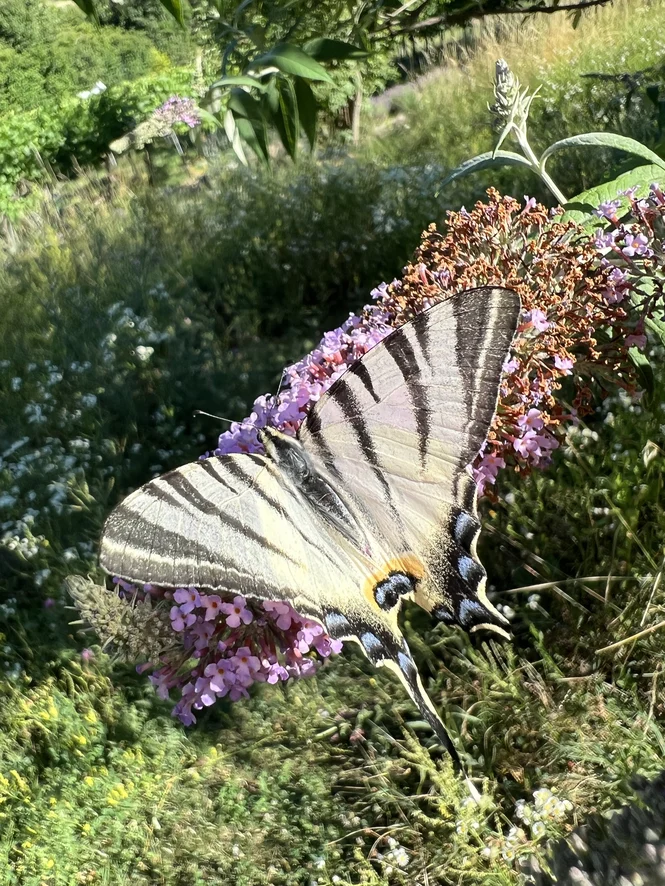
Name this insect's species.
Iphiclides podalirius
